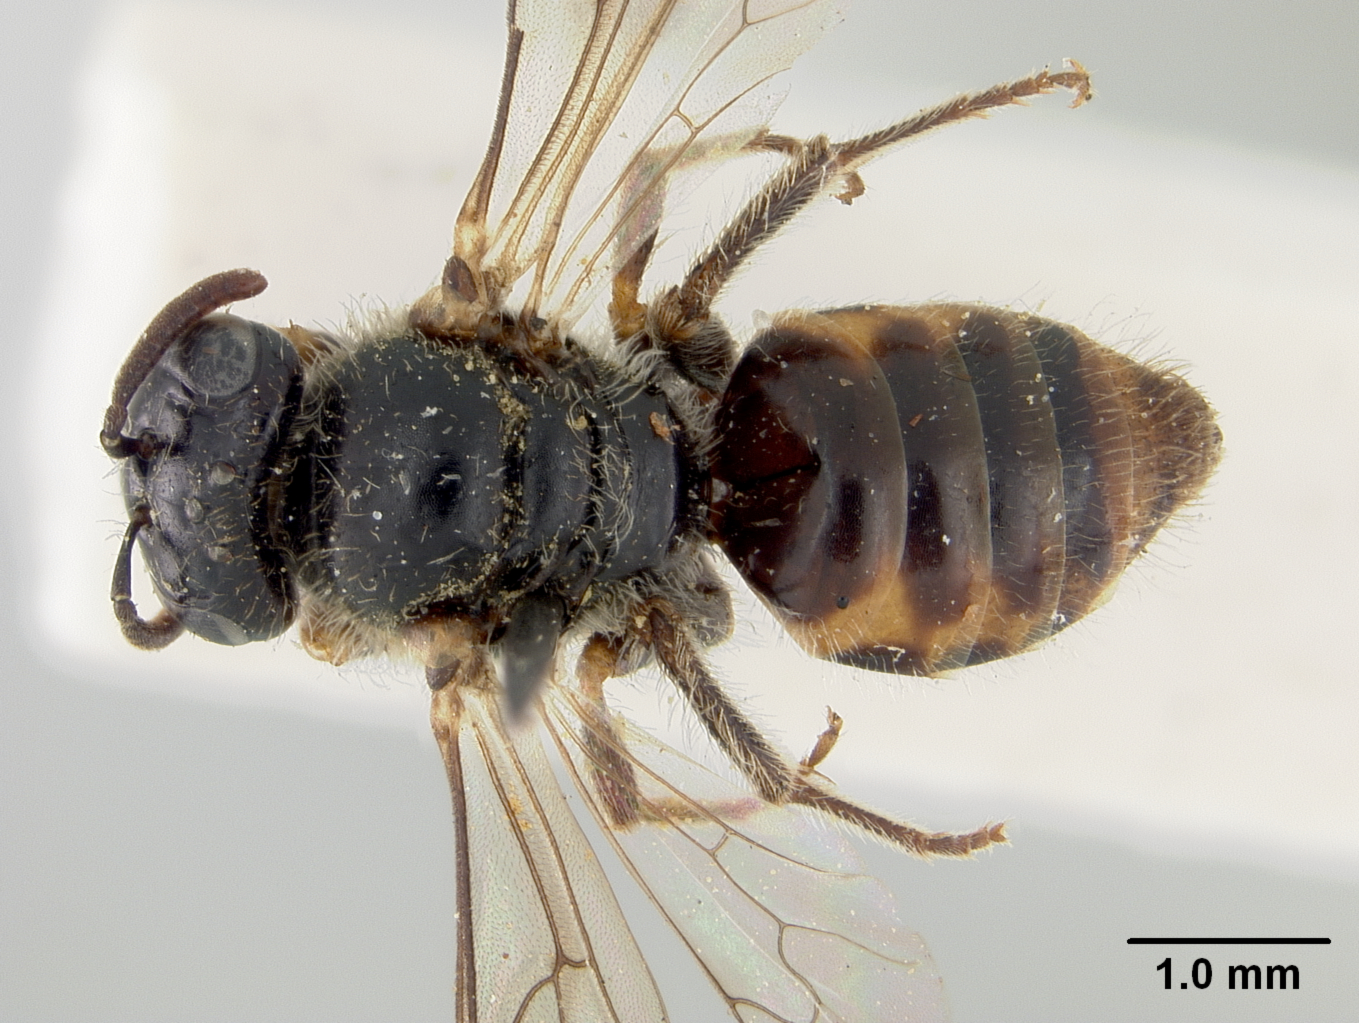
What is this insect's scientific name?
Euryglossa nitidifrons
